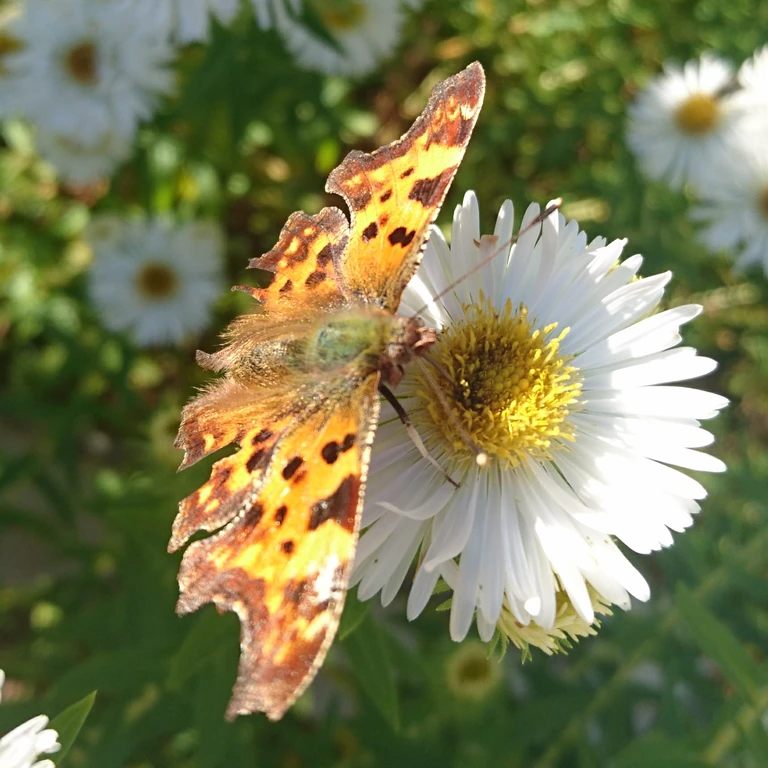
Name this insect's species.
Polygonia c-album
